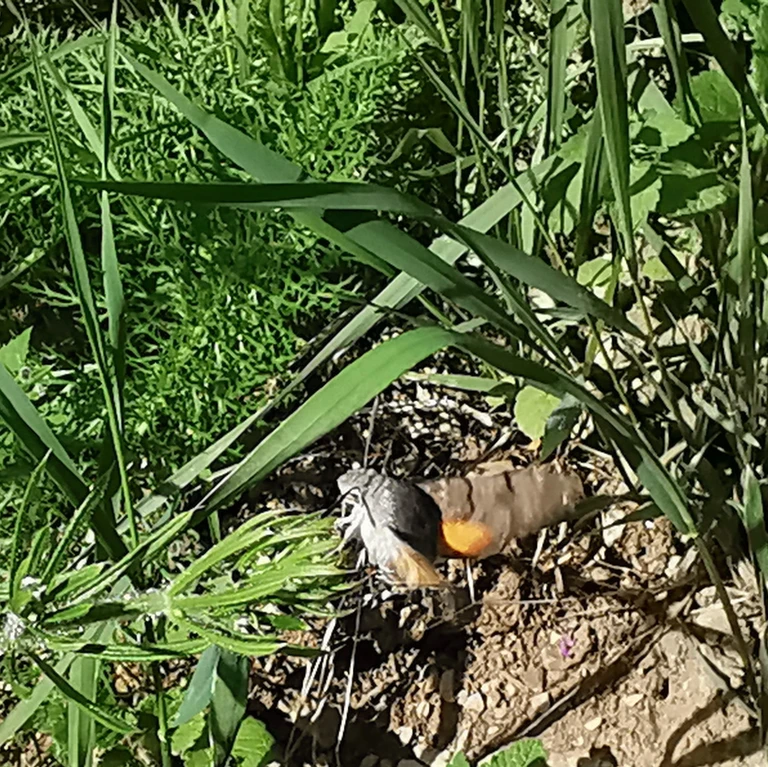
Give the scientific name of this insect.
Macroglossum stellatarum
